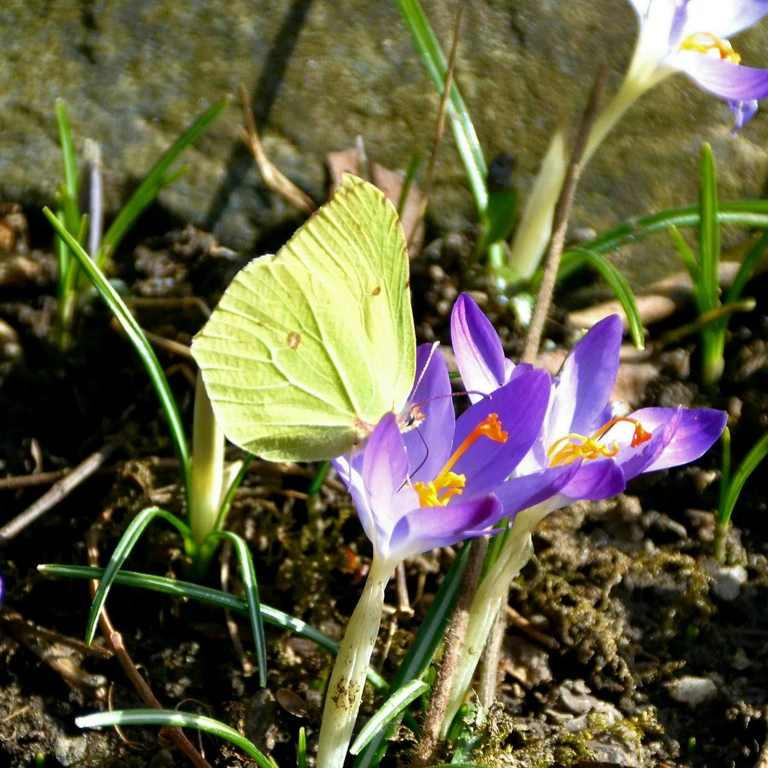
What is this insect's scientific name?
Gonepteryx rhamni
